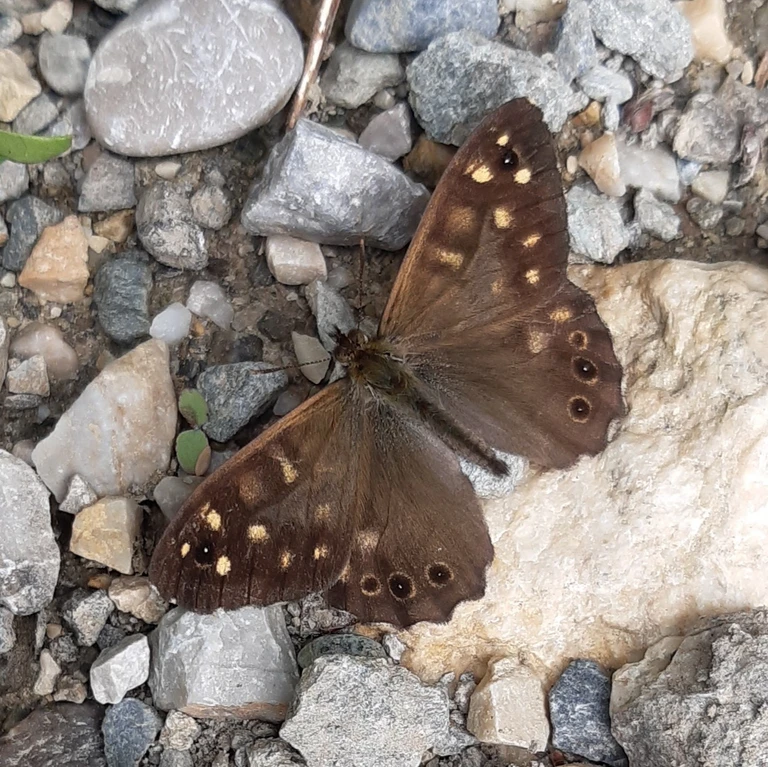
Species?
Pararge aegeria
